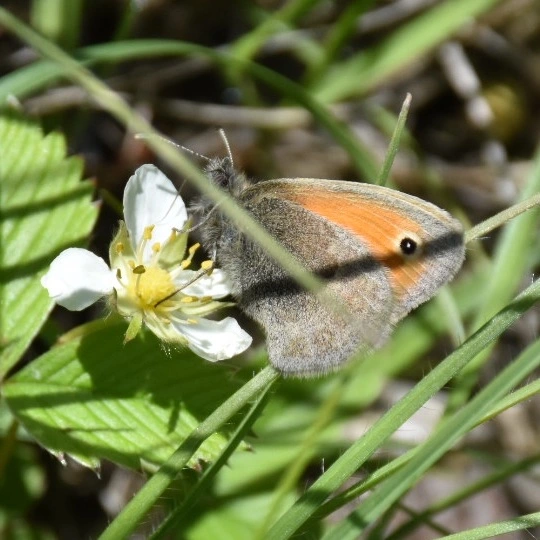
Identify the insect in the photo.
Coenonympha pamphilus
